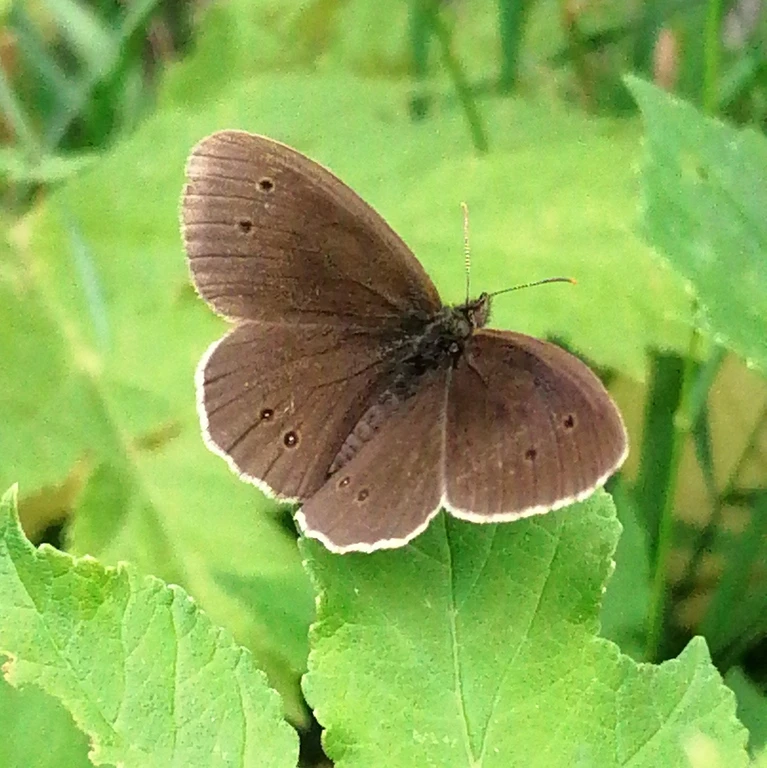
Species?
Aphantopus hyperantus
